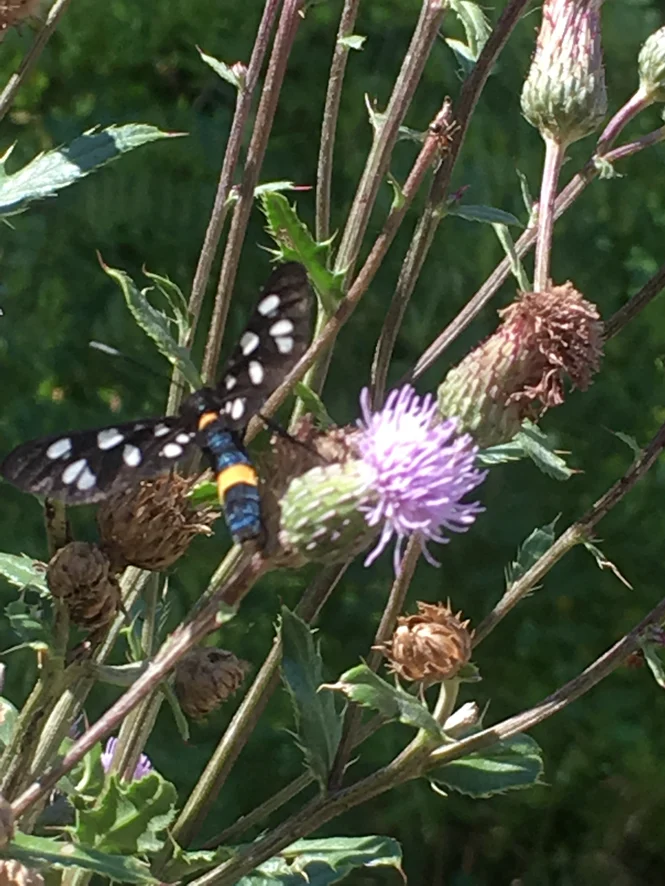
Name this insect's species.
Amata phegea
